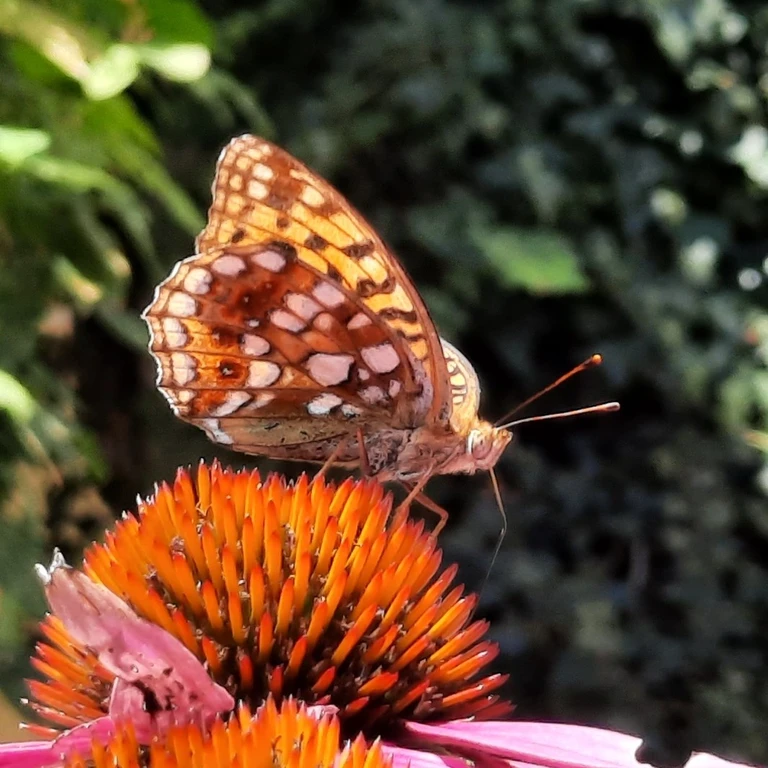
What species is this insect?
Fabriciana adippe
